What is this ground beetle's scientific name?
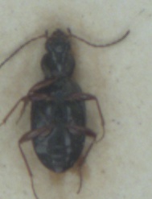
Bembidion bualei
